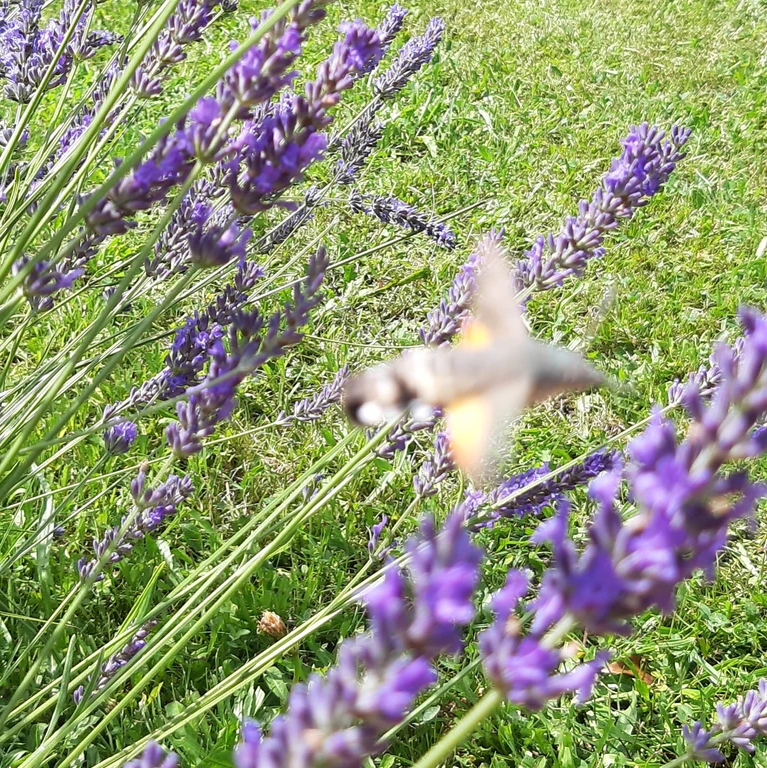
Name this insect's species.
Macroglossum stellatarum
